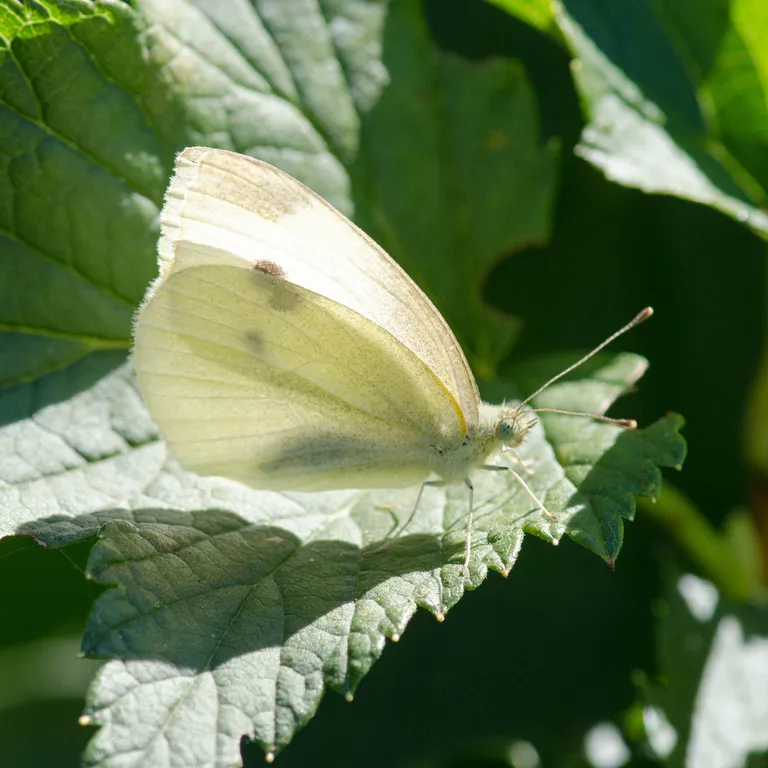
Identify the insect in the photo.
Pieris rapae
